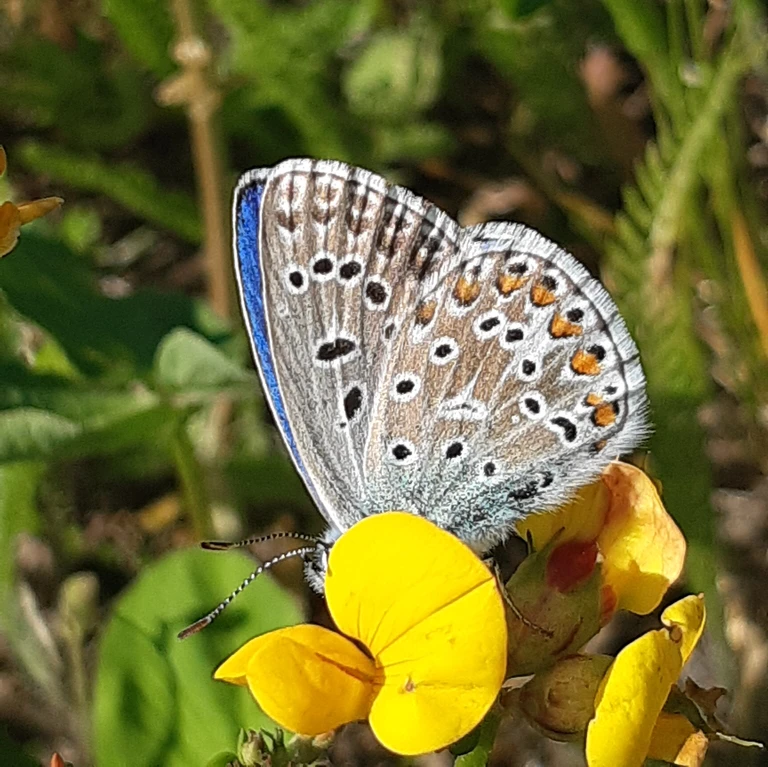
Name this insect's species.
Lysandra bellargus
